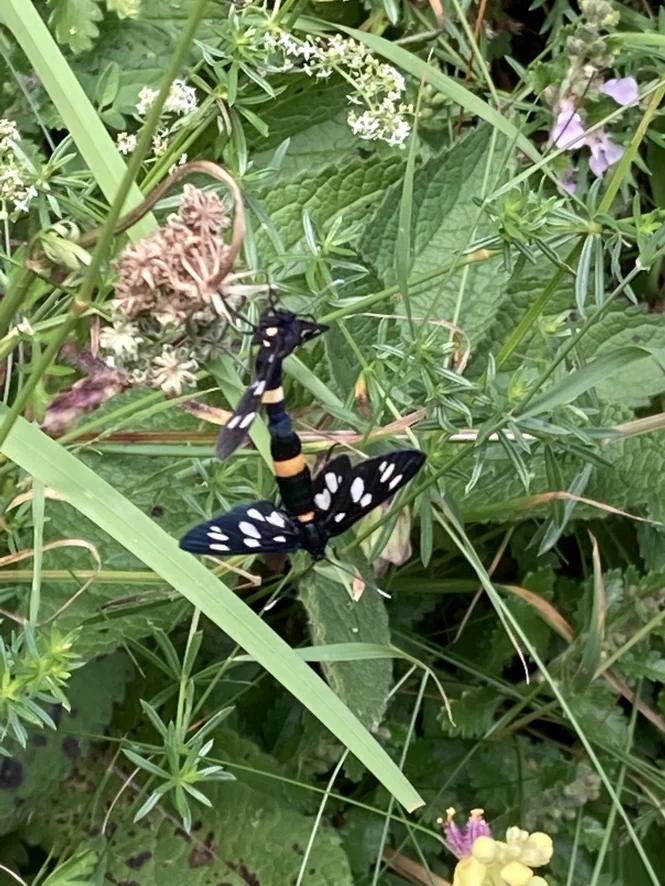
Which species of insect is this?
Amata phegea
